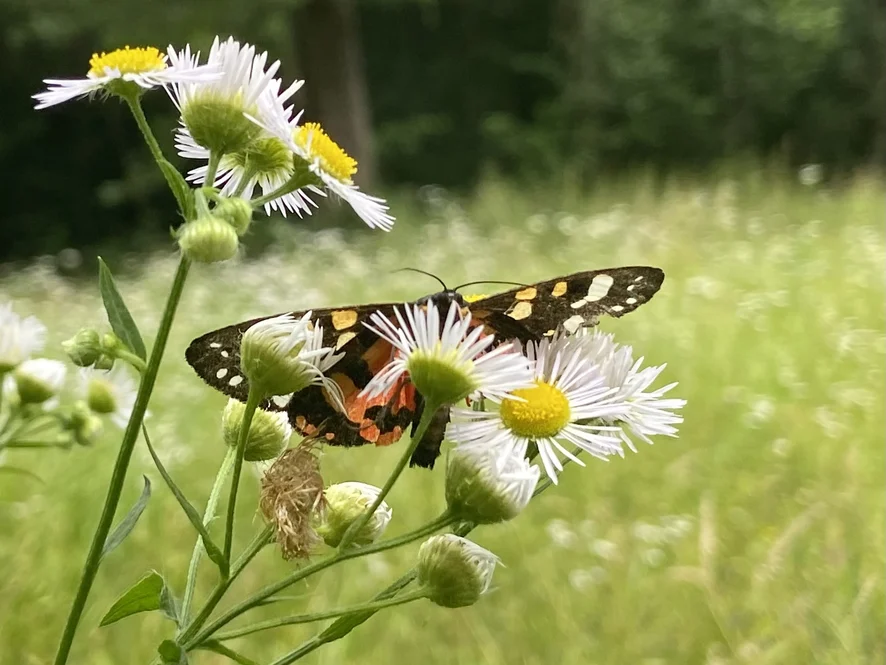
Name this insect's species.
Callimorpha dominula
